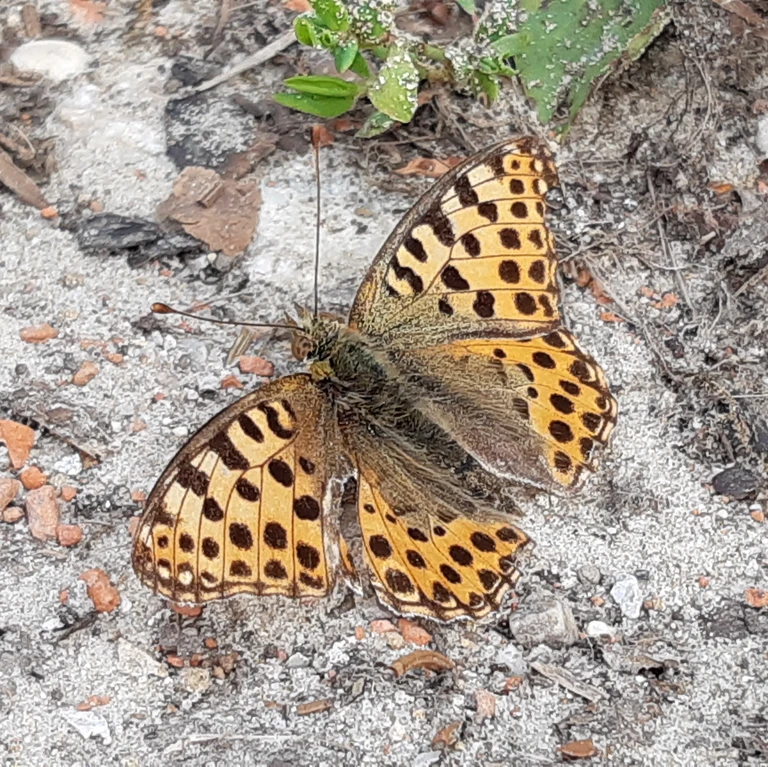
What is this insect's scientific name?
Issoria lathonia
